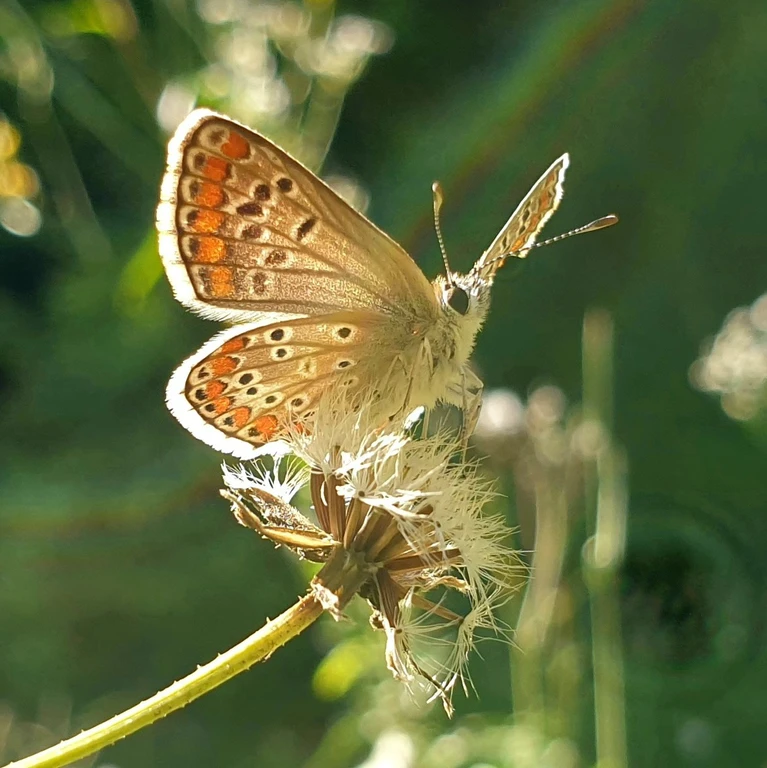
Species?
Aricia agestis/artaxerxes
